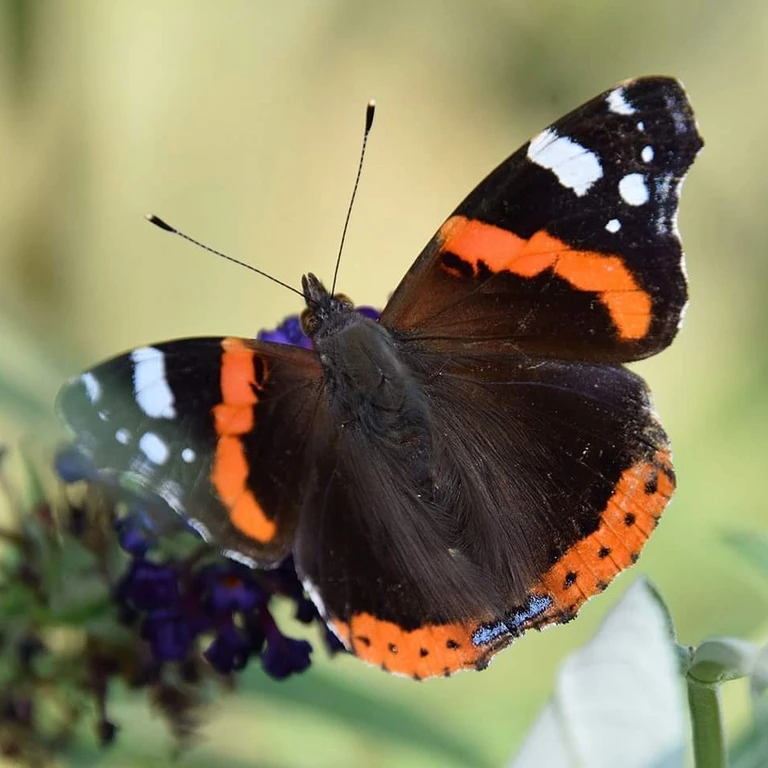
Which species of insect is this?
Vanessa atalanta
